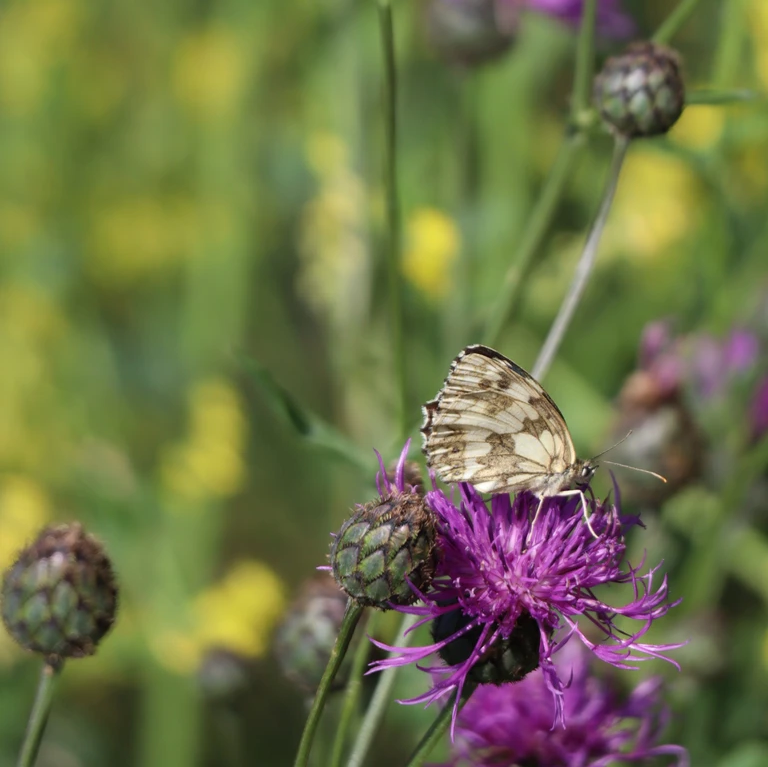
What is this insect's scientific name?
Melanargia galathea
